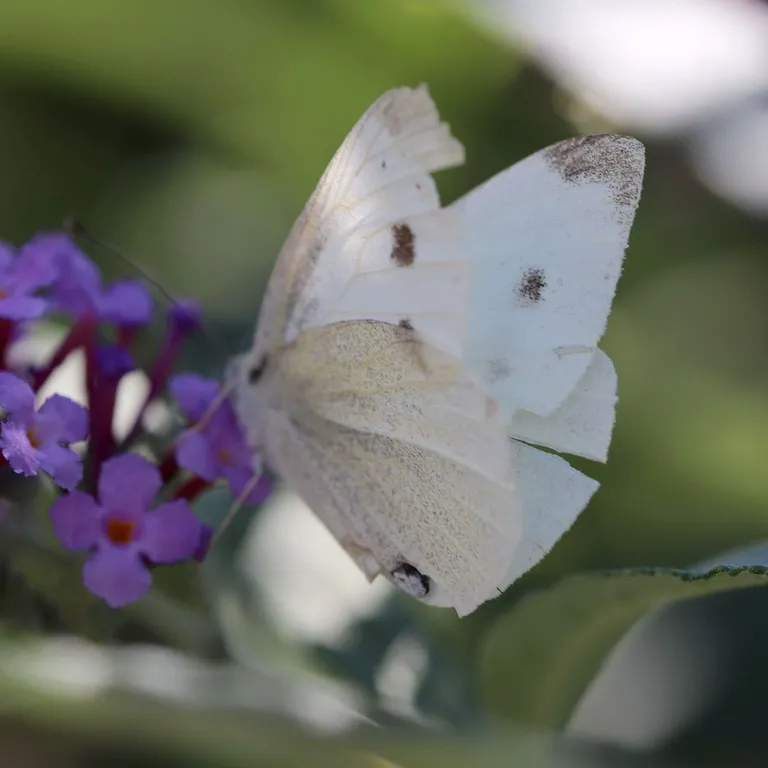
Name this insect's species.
Pieris rapae
